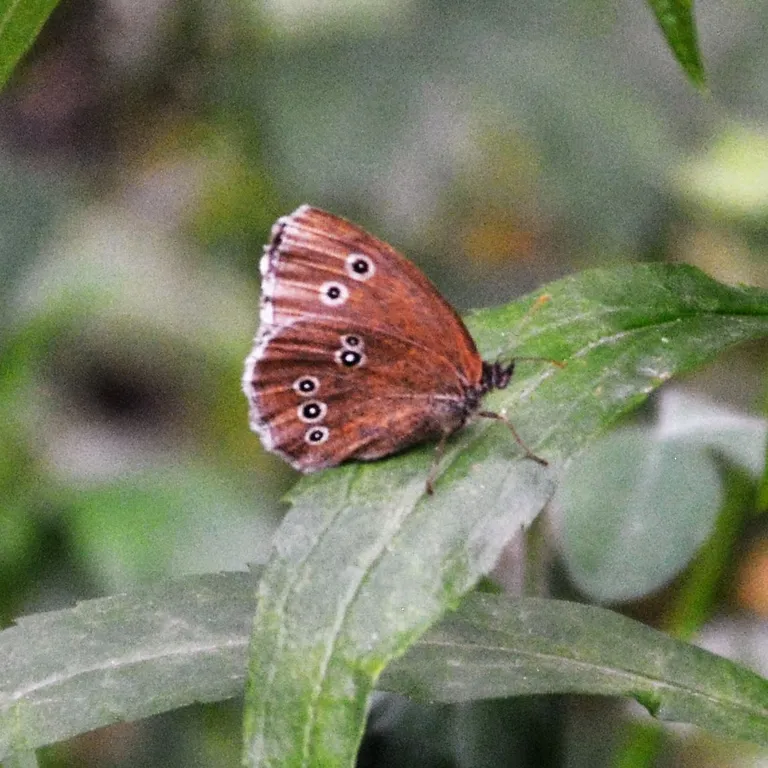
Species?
Aphantopus hyperantus
